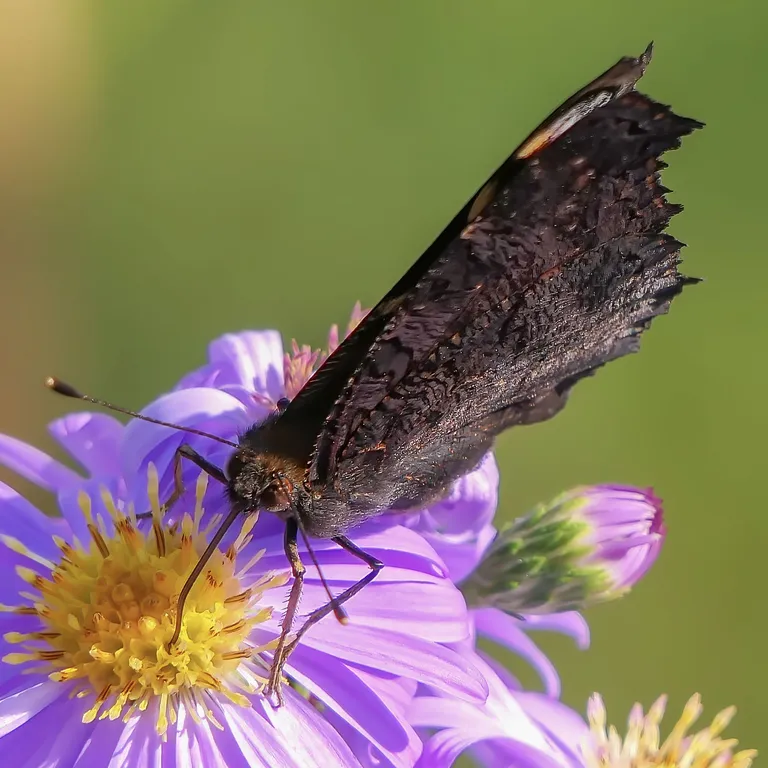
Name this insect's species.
Aglais io
